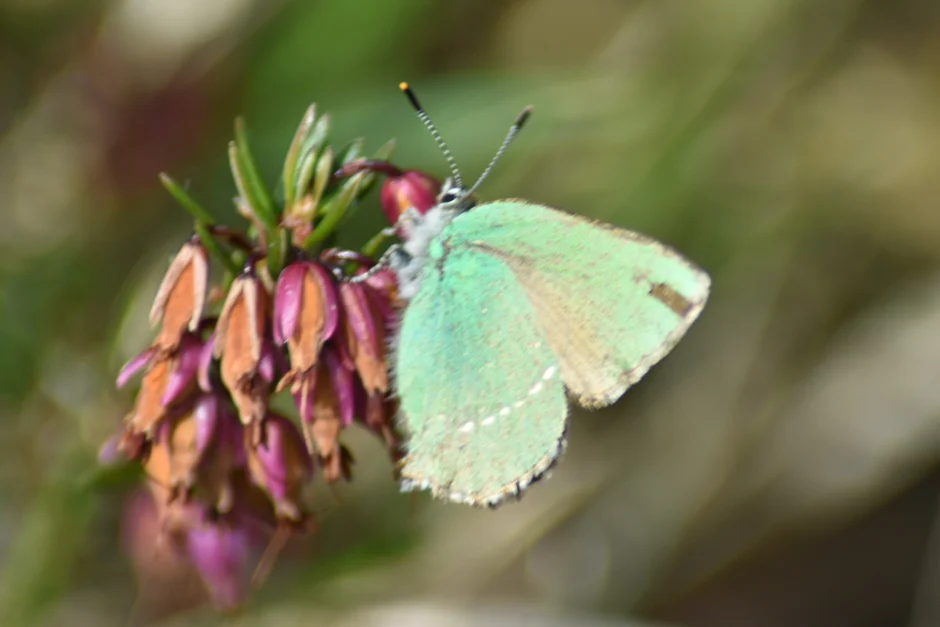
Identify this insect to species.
Callophrys rubi
